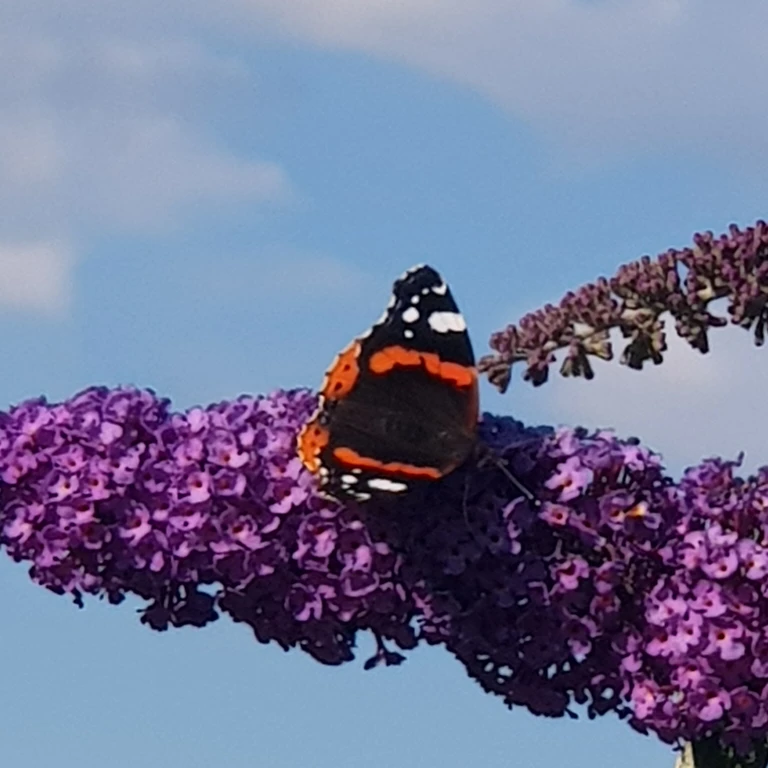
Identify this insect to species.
Vanessa atalanta
